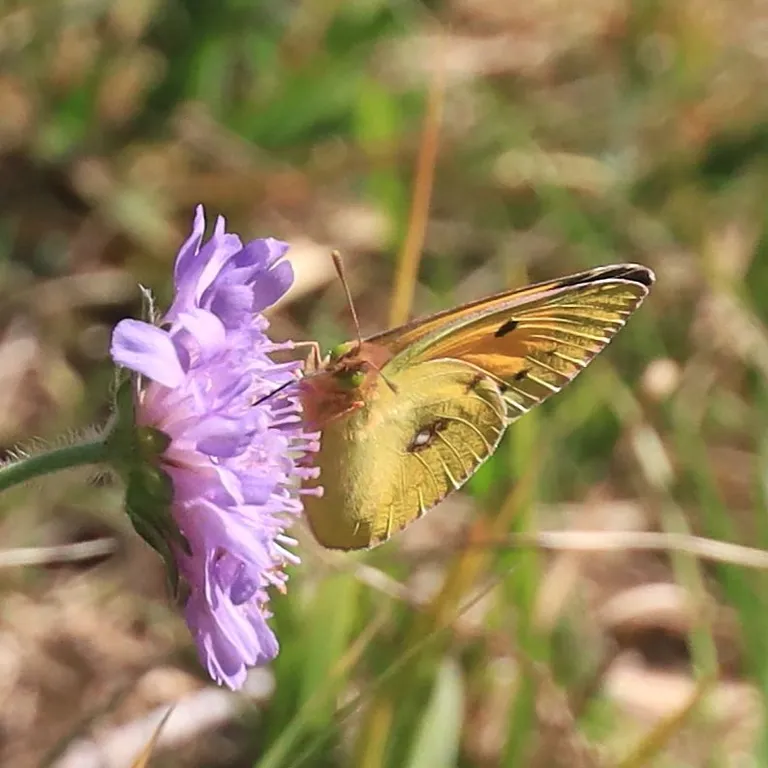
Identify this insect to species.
Colias croceus
